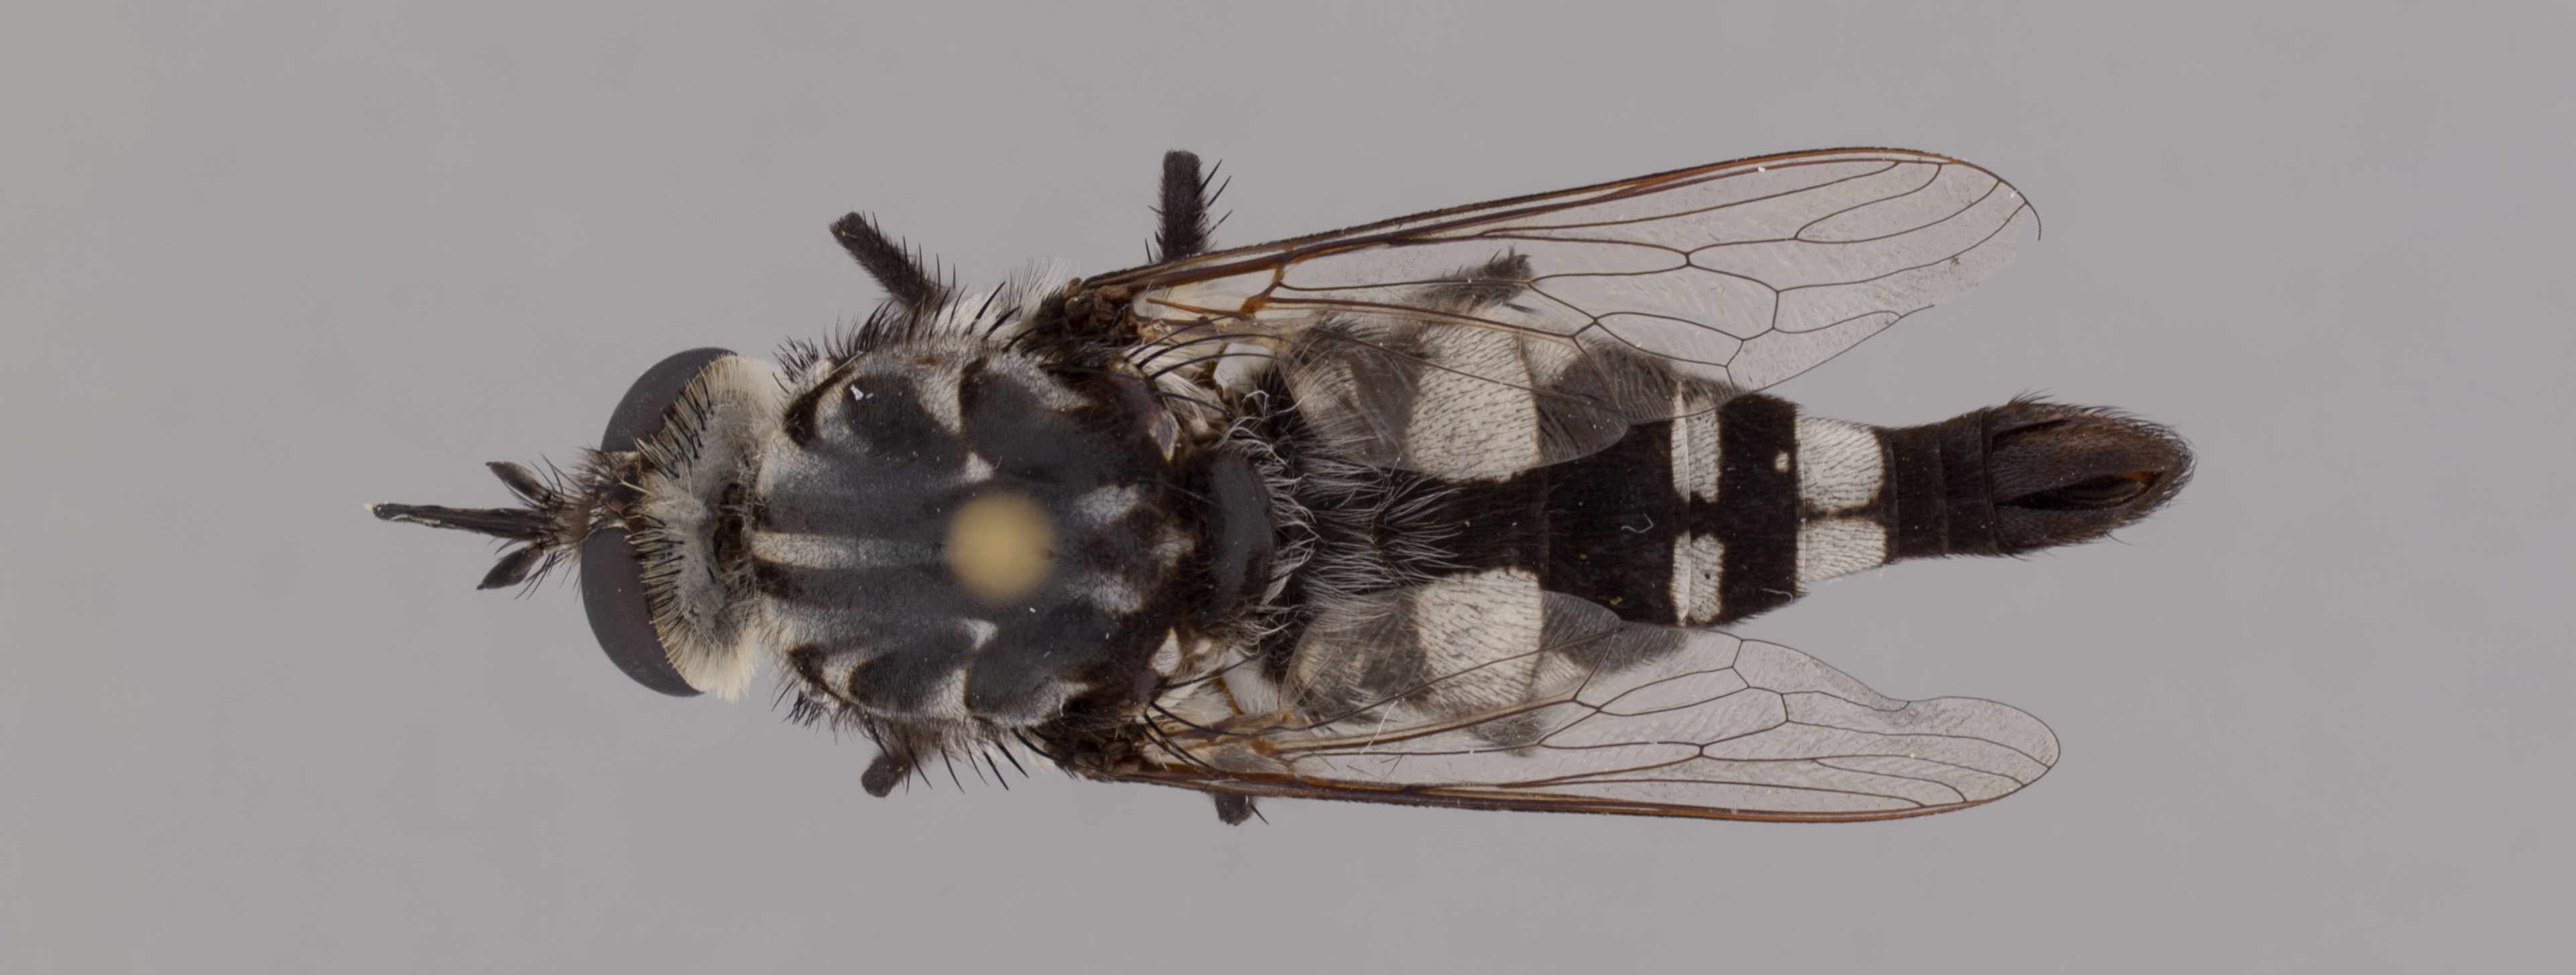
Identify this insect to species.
Apiocera pica
